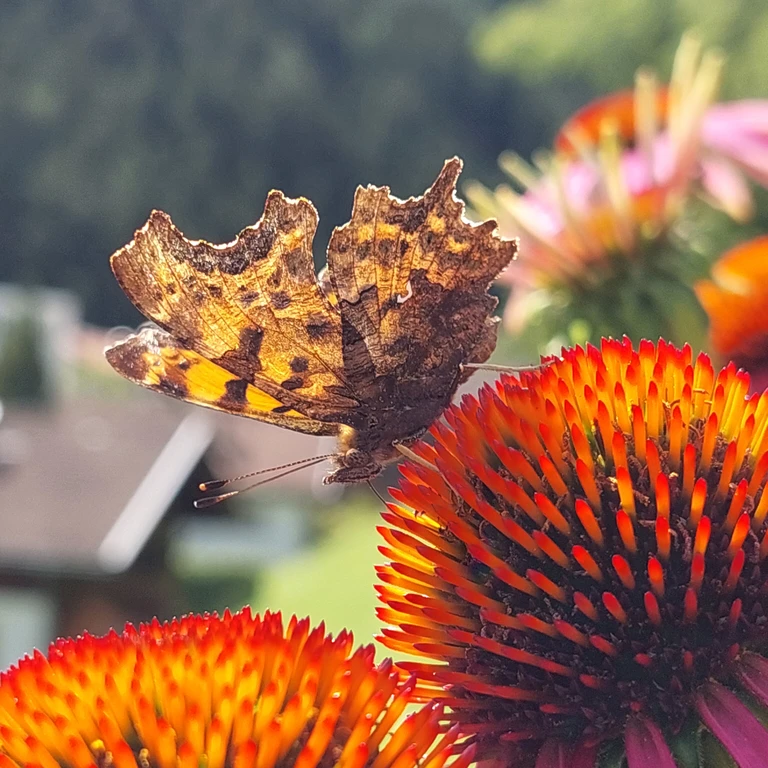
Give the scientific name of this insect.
Polygonia c-album
